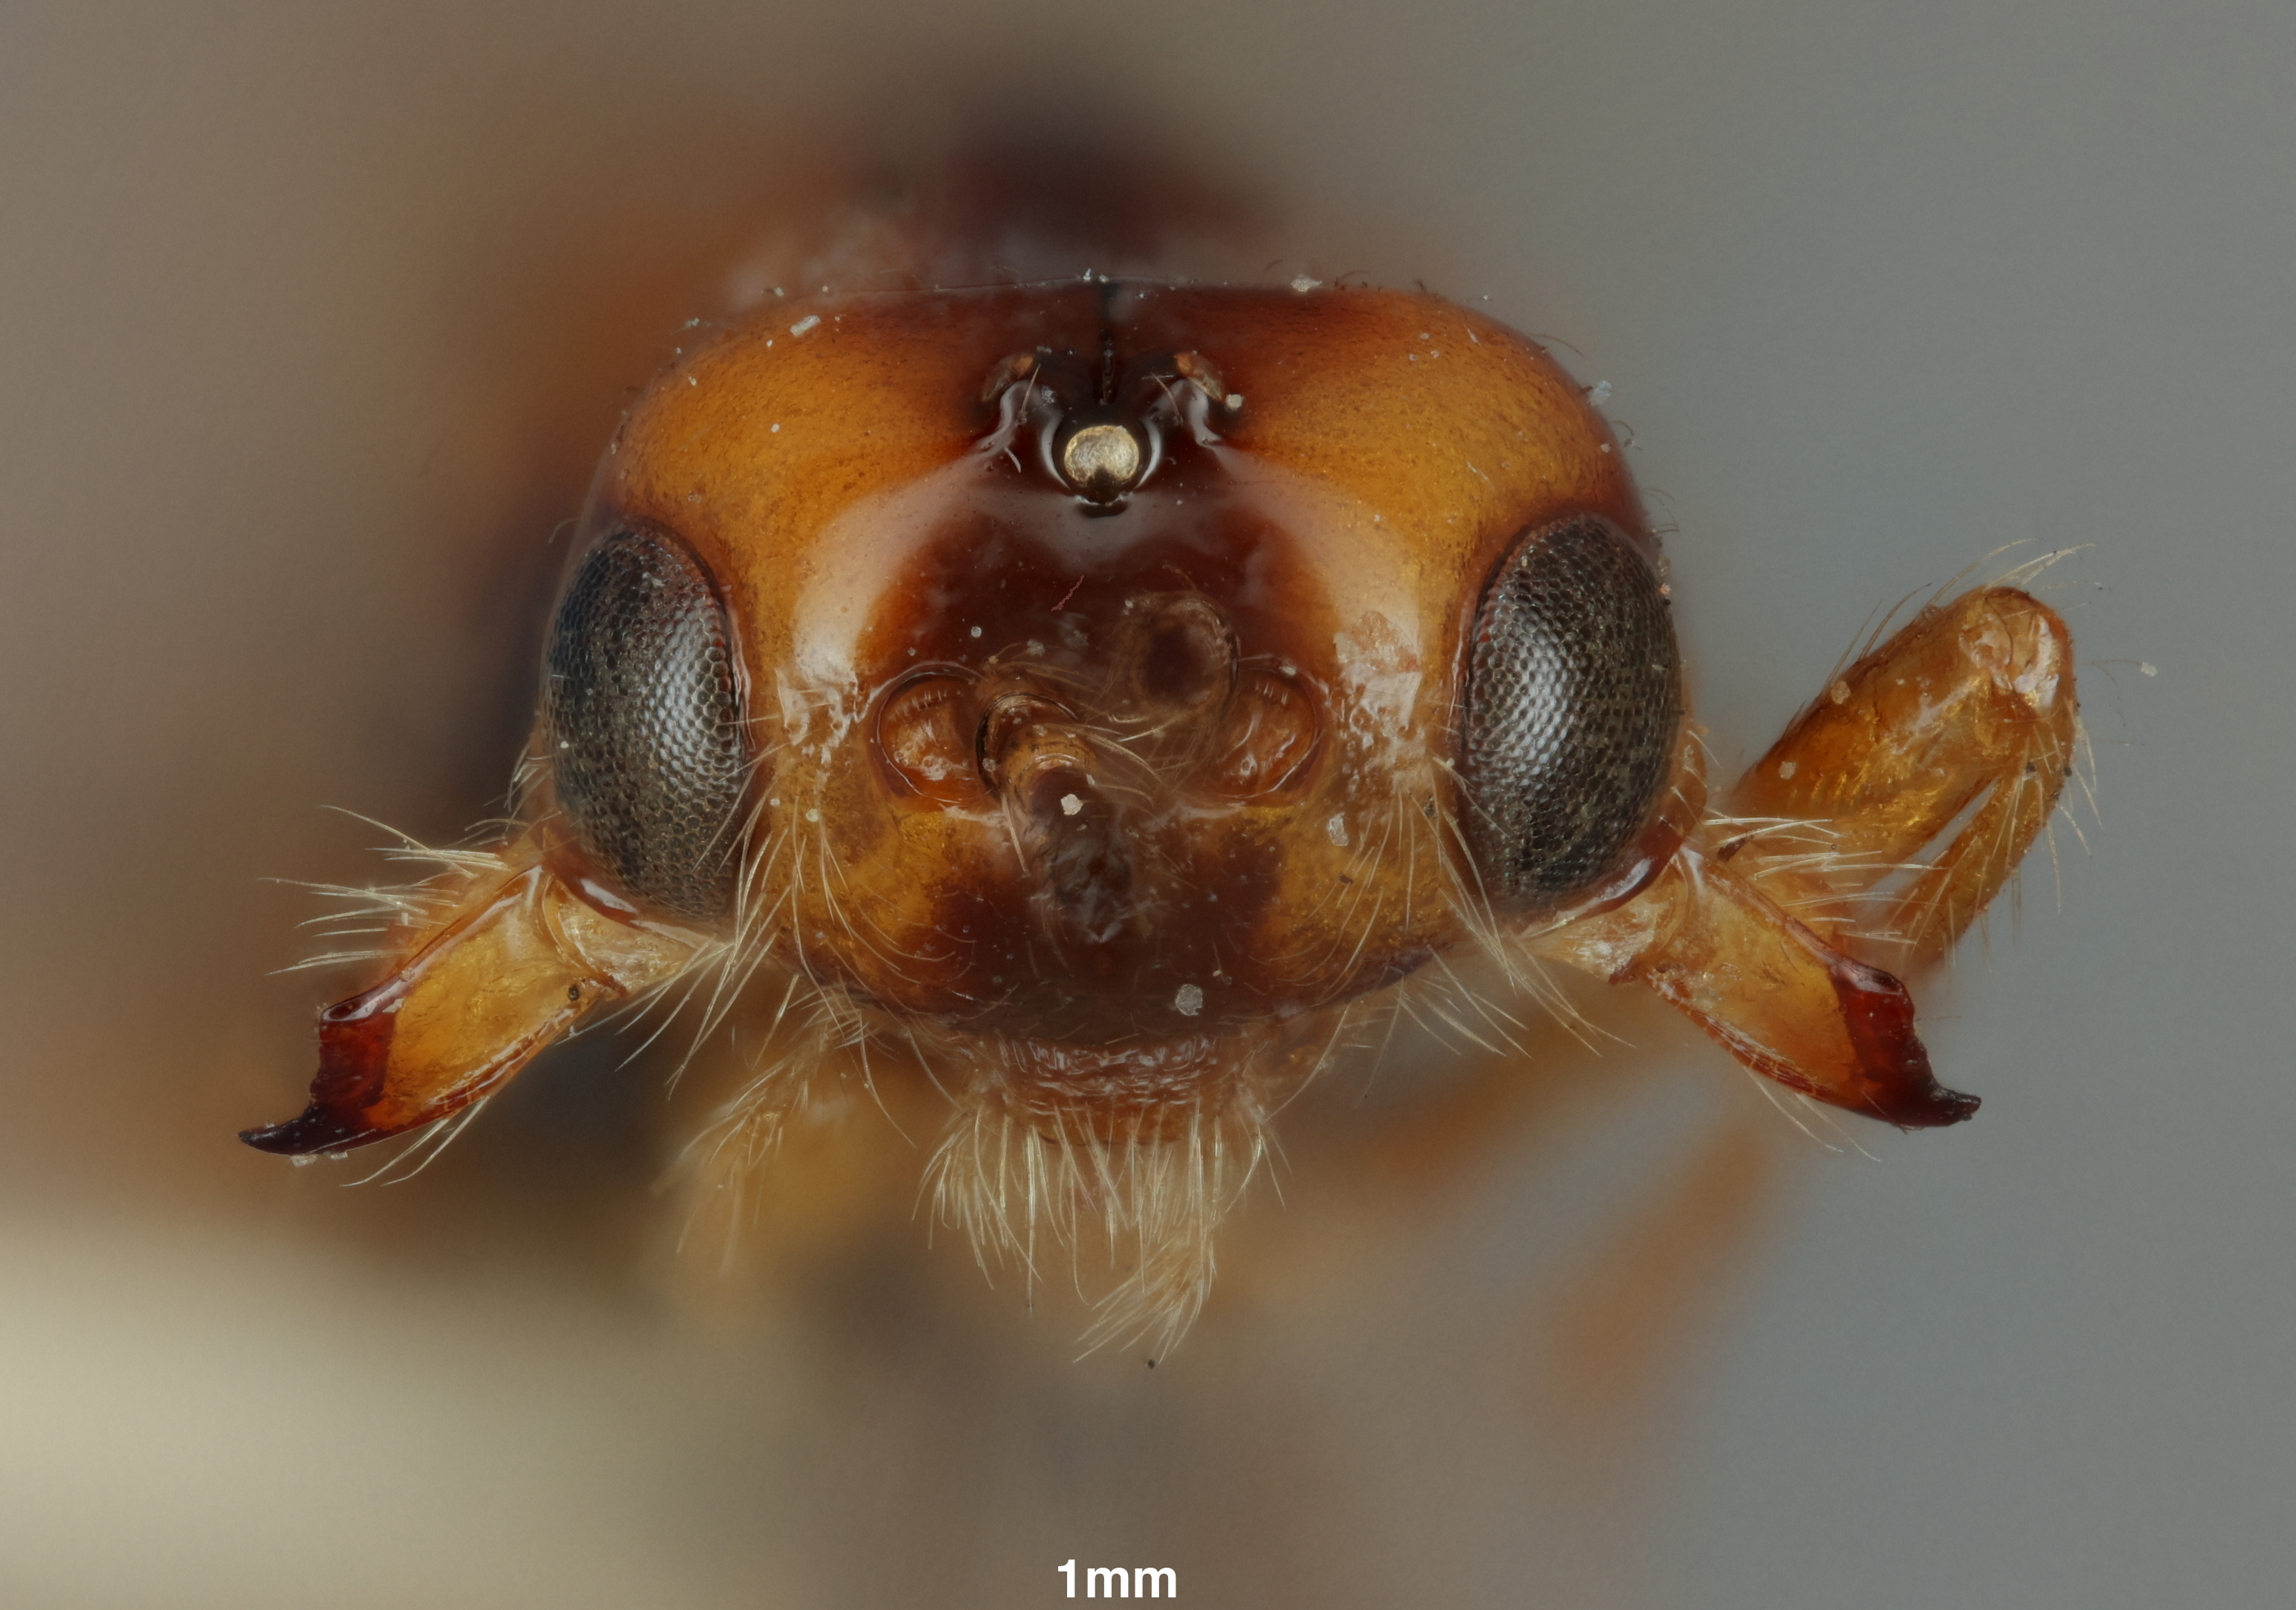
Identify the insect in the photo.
Phaenocarpa fervida
